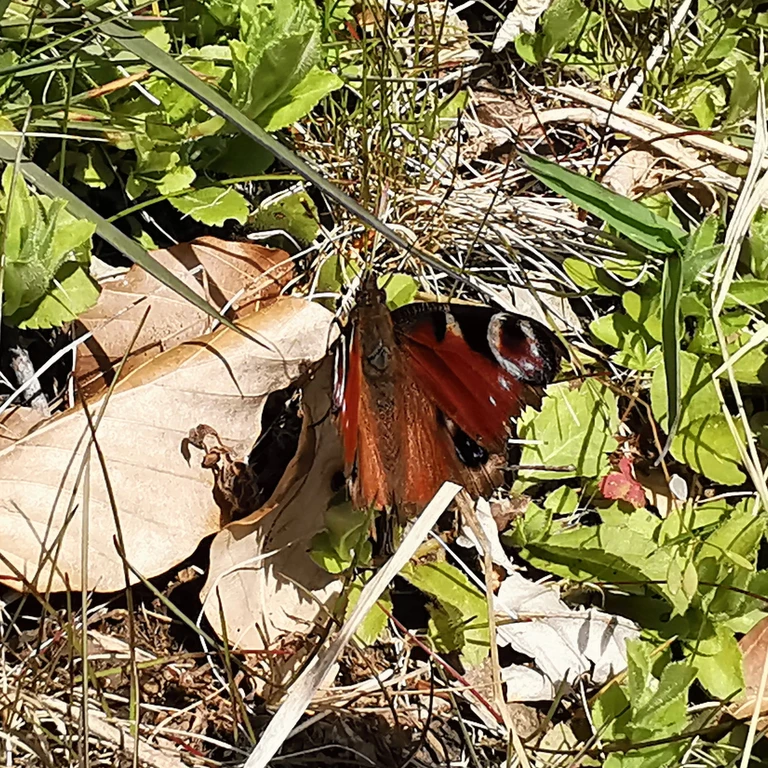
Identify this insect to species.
Aglais io
